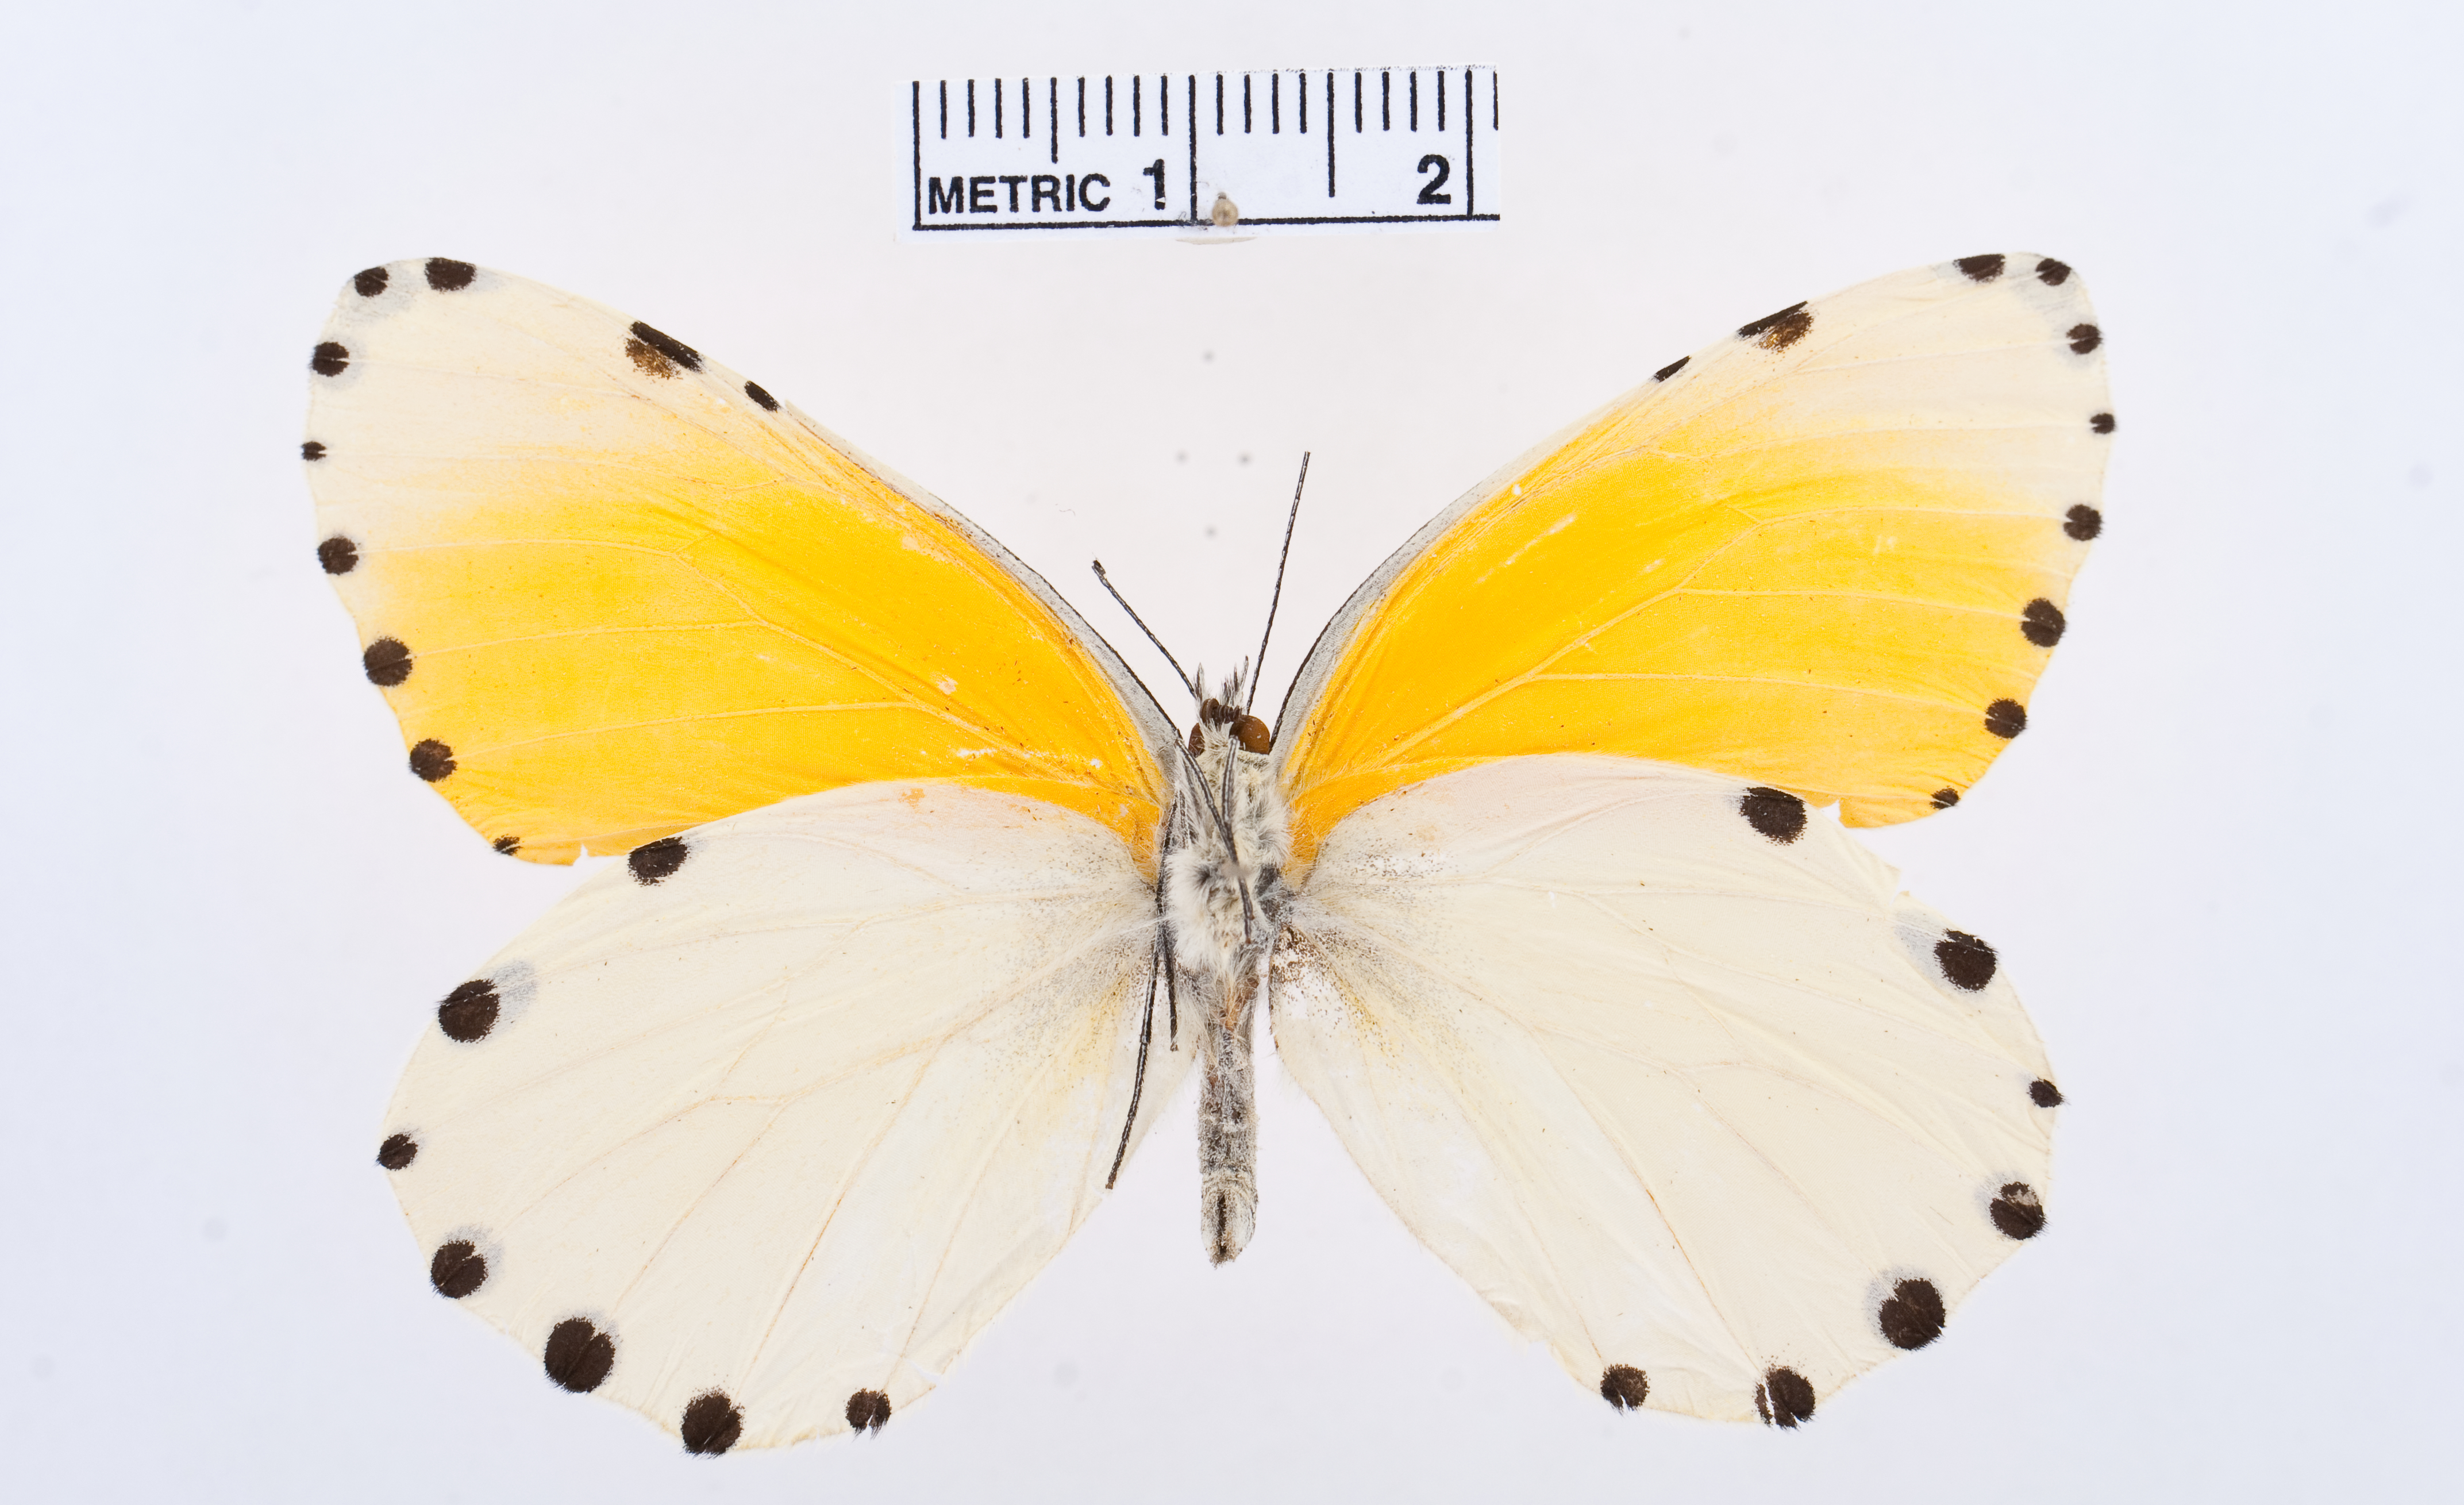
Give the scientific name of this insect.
Mylothris splendens
